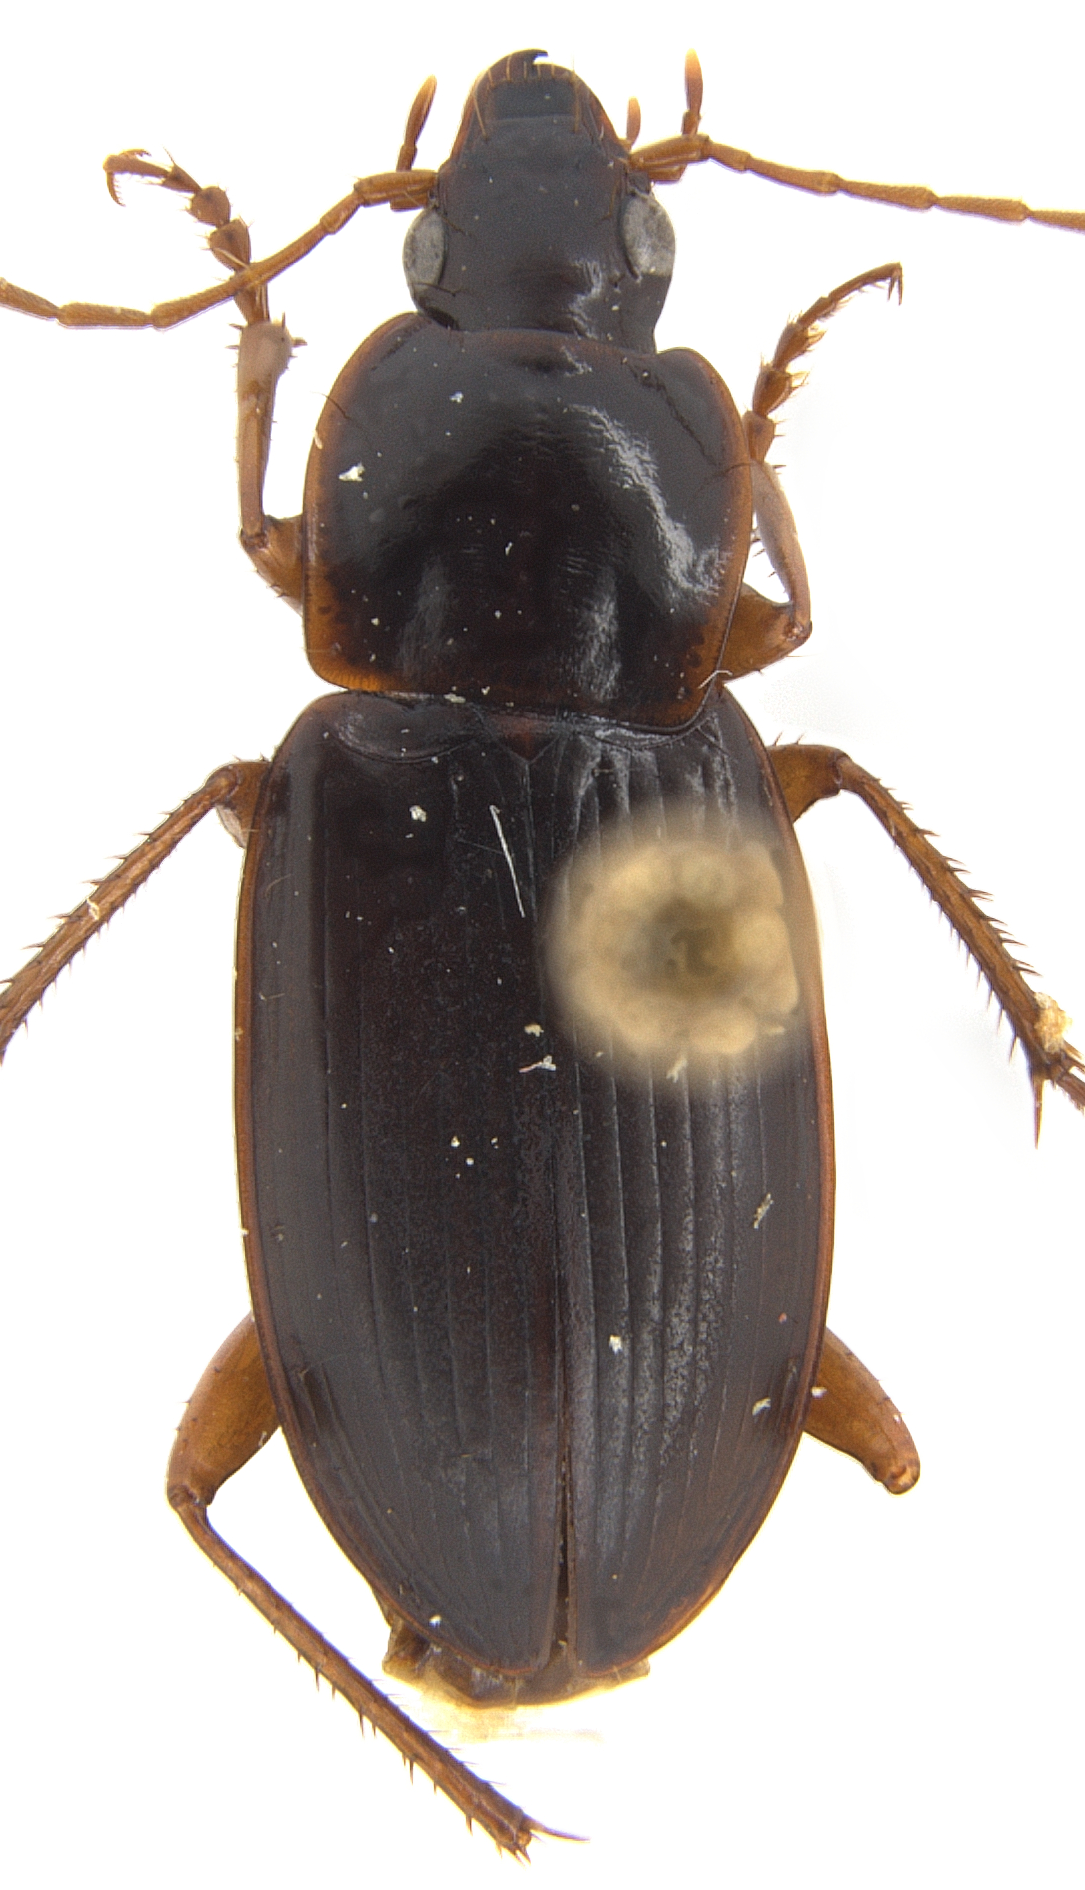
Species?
Calathus gregarius
